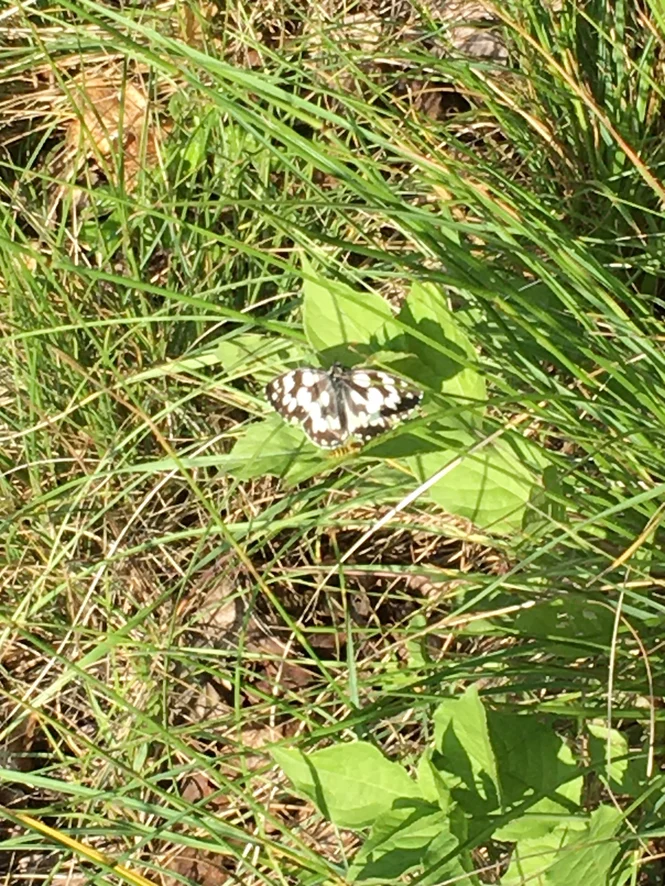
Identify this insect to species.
Melanargia galathea
